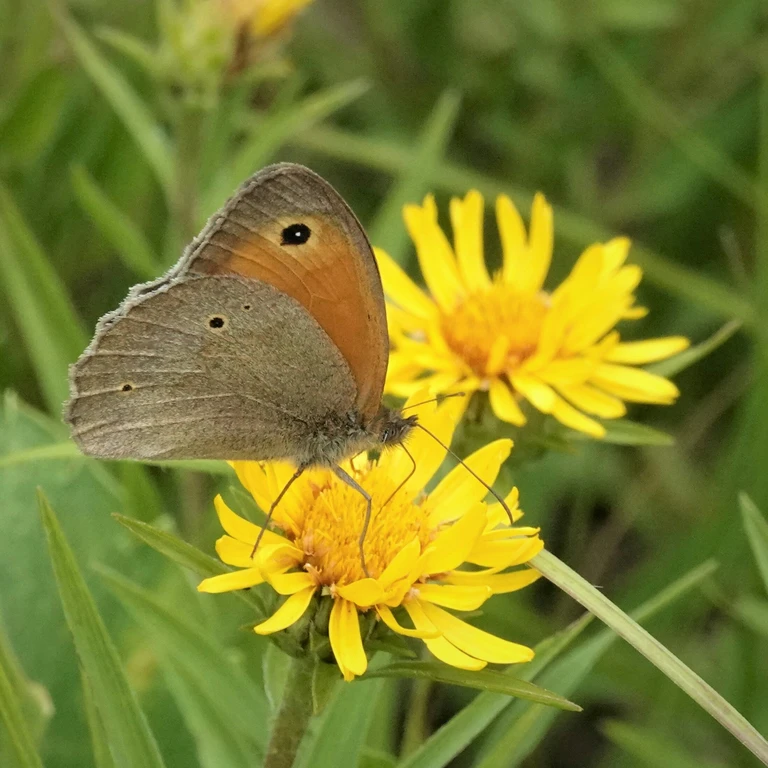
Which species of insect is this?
Maniola jurtina
